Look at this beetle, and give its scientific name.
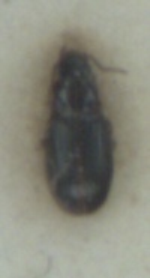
Bradycellus ruficollis
